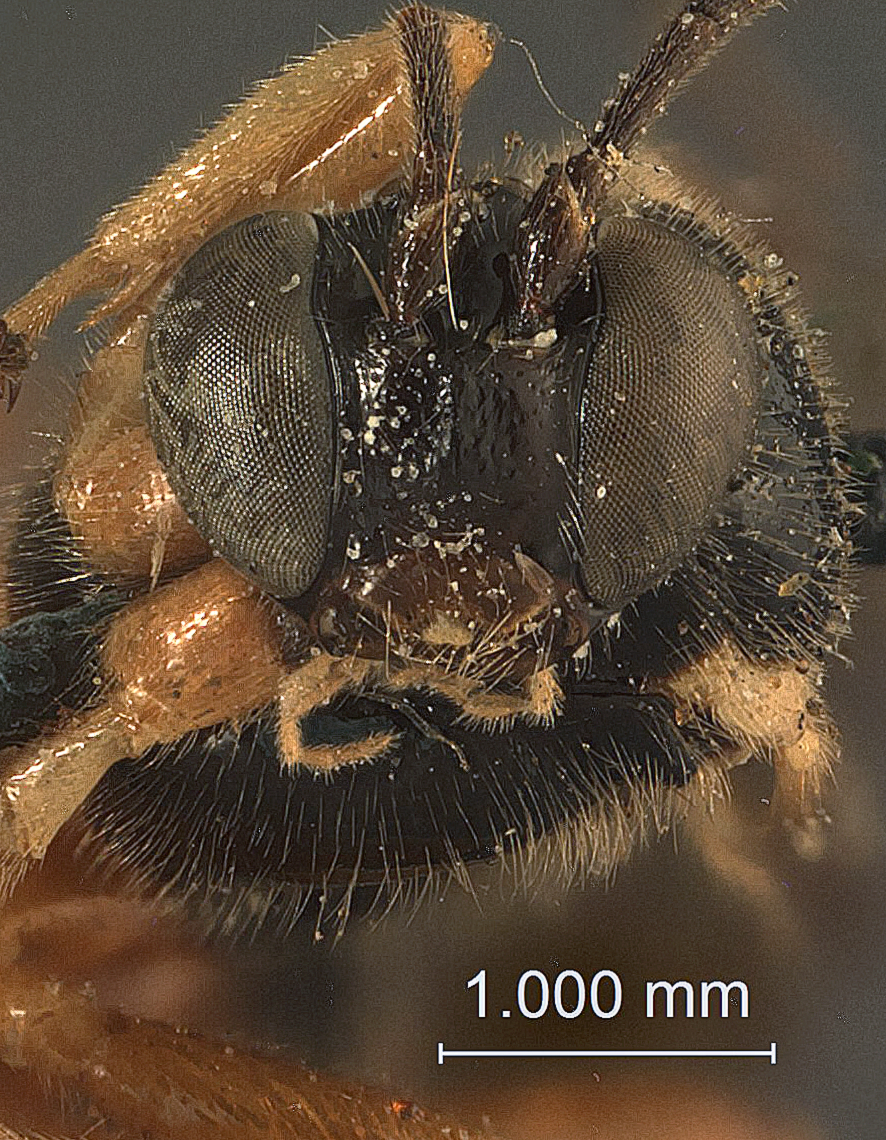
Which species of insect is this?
Epiurus persimilis
